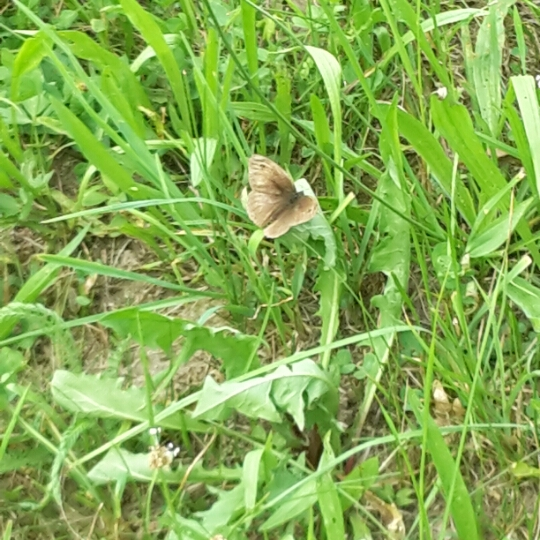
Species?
Maniola jurtina
